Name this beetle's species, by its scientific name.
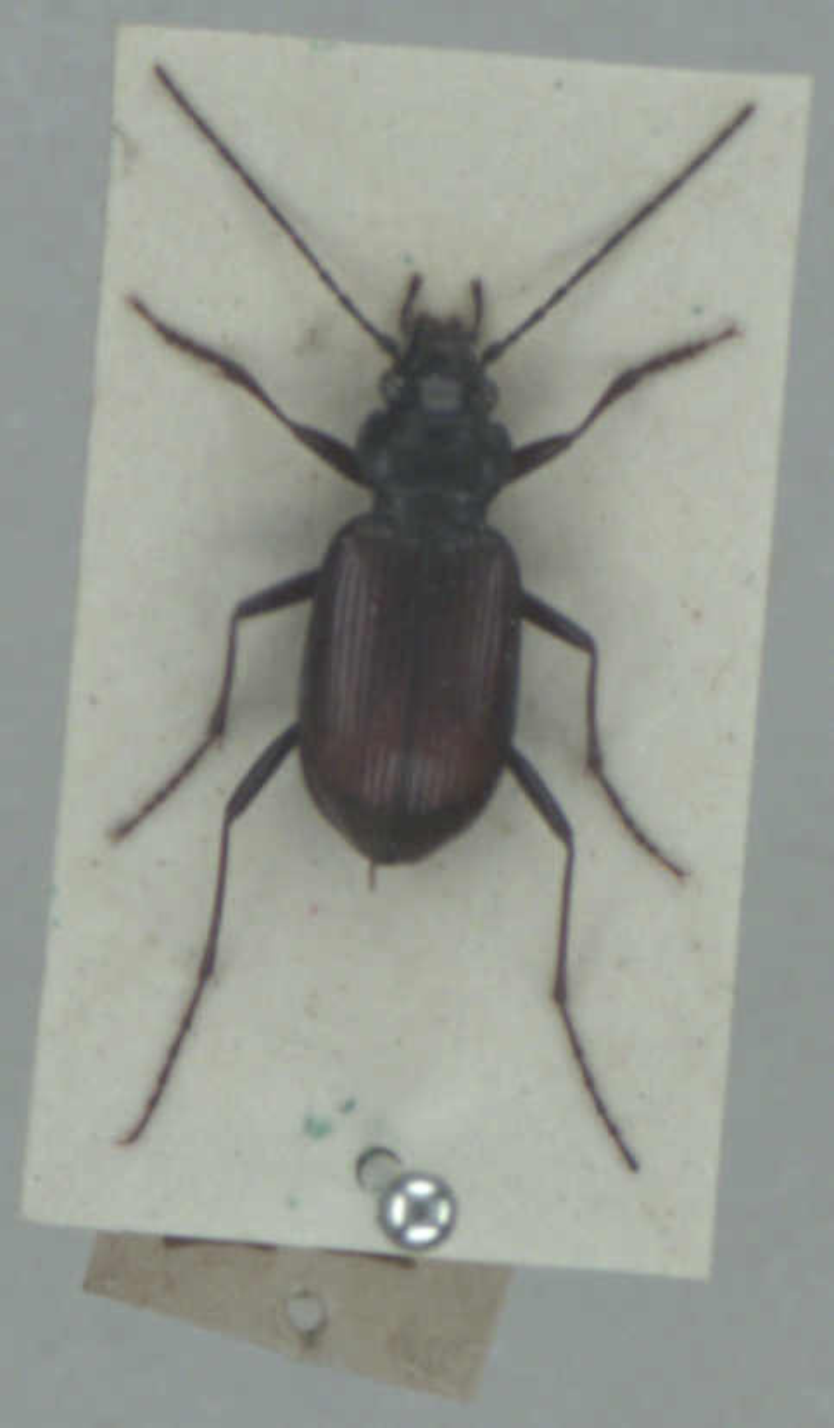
Nebria rufescens
